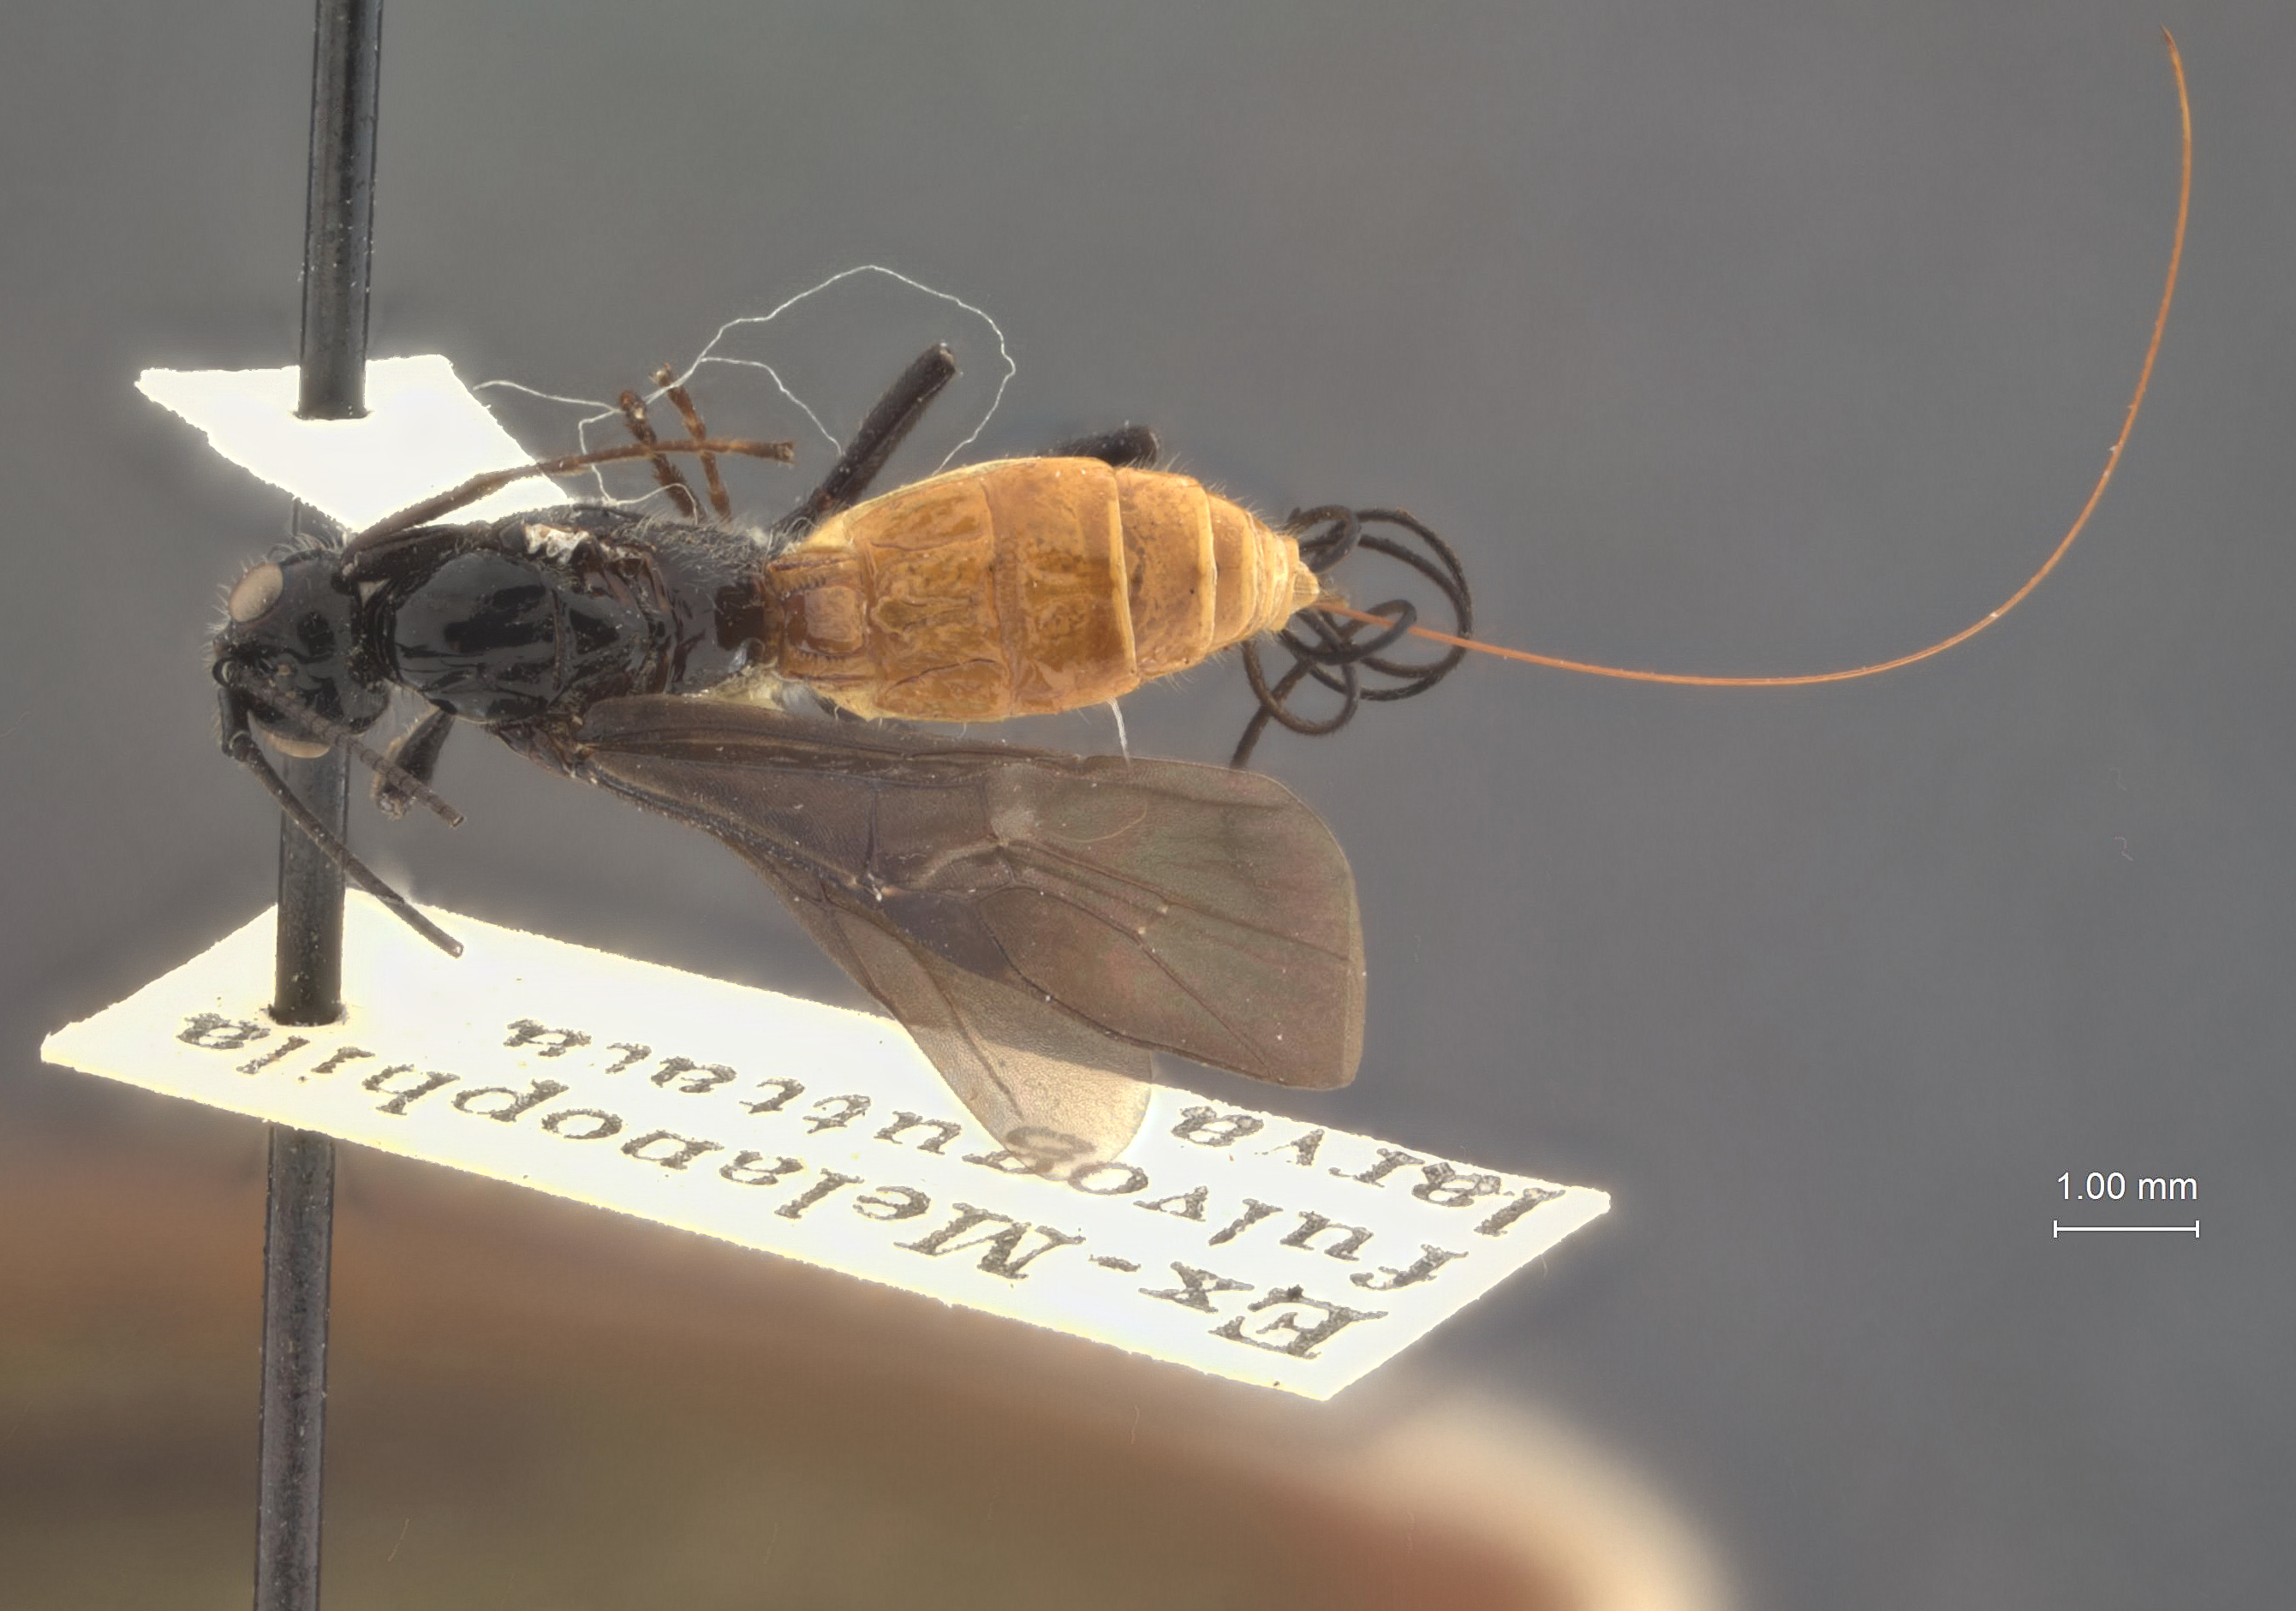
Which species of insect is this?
Atanycolus melanophili
